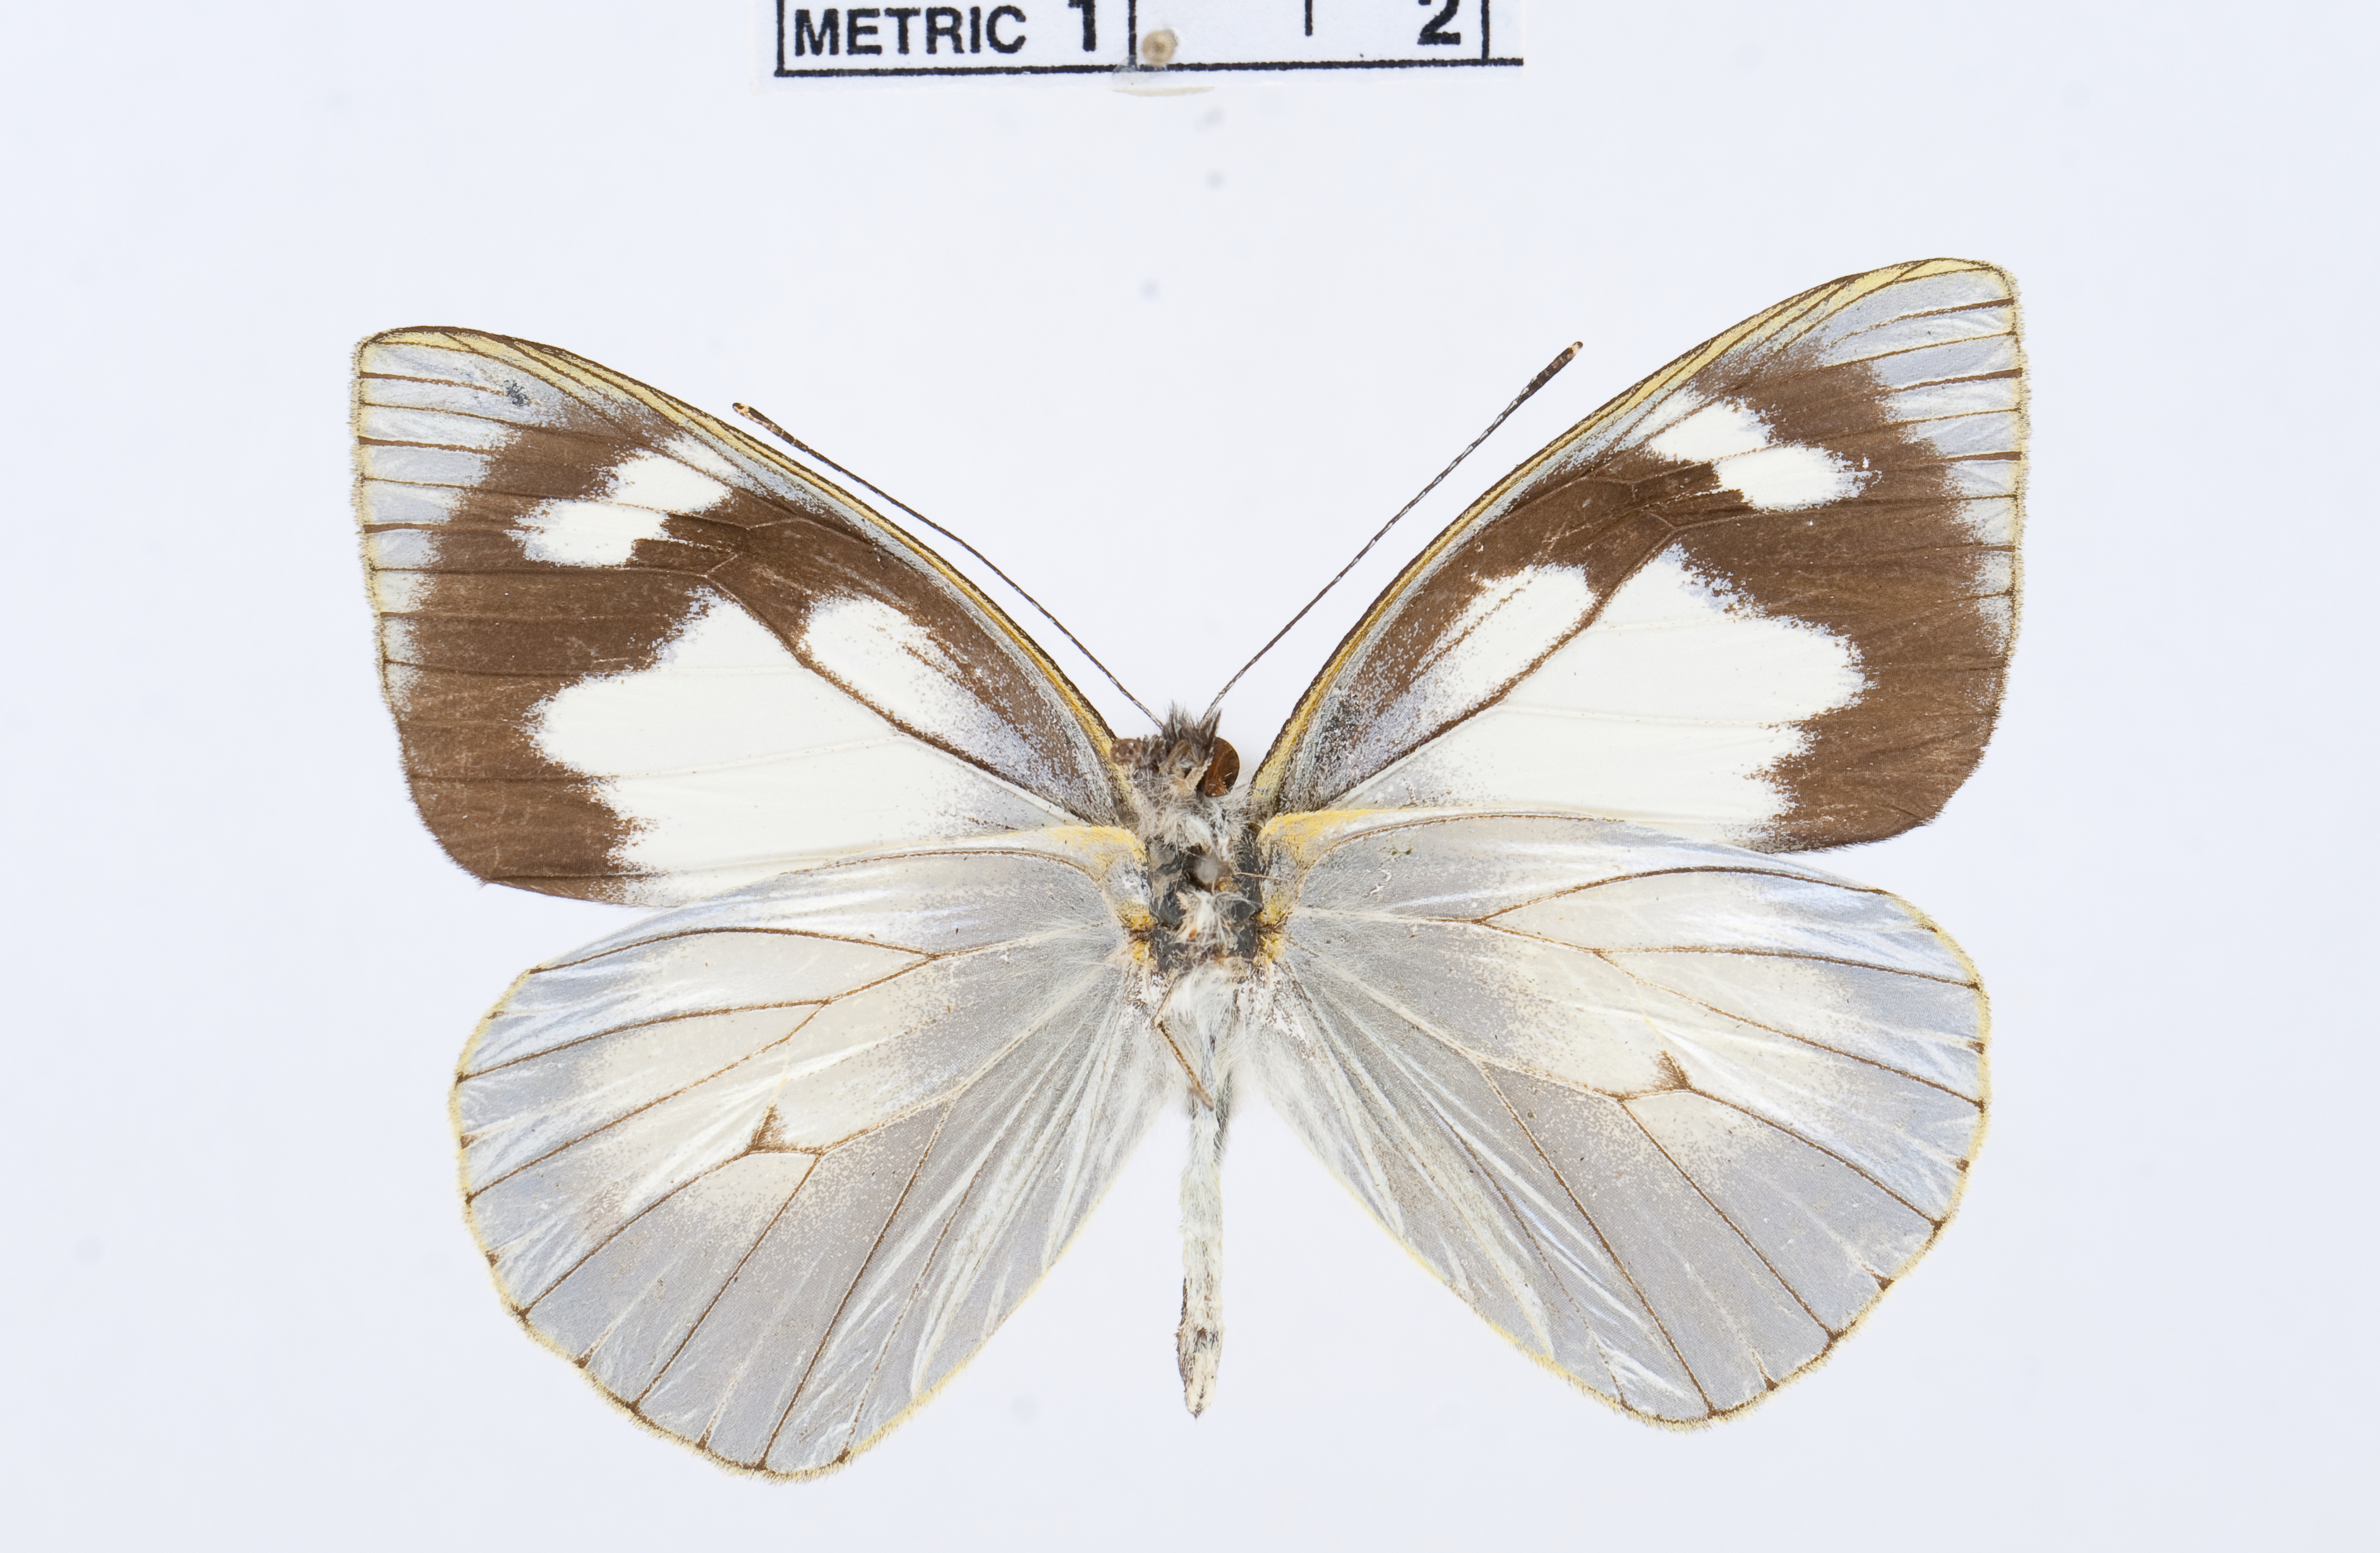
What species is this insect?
Leptophobia penthica
